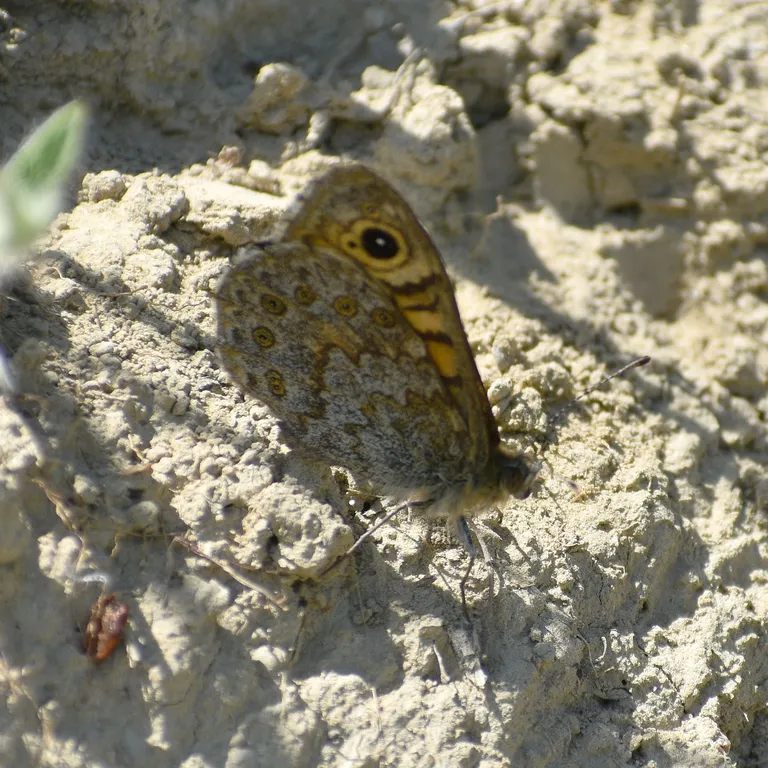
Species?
Lasiommata megera (also Pararge megera)
